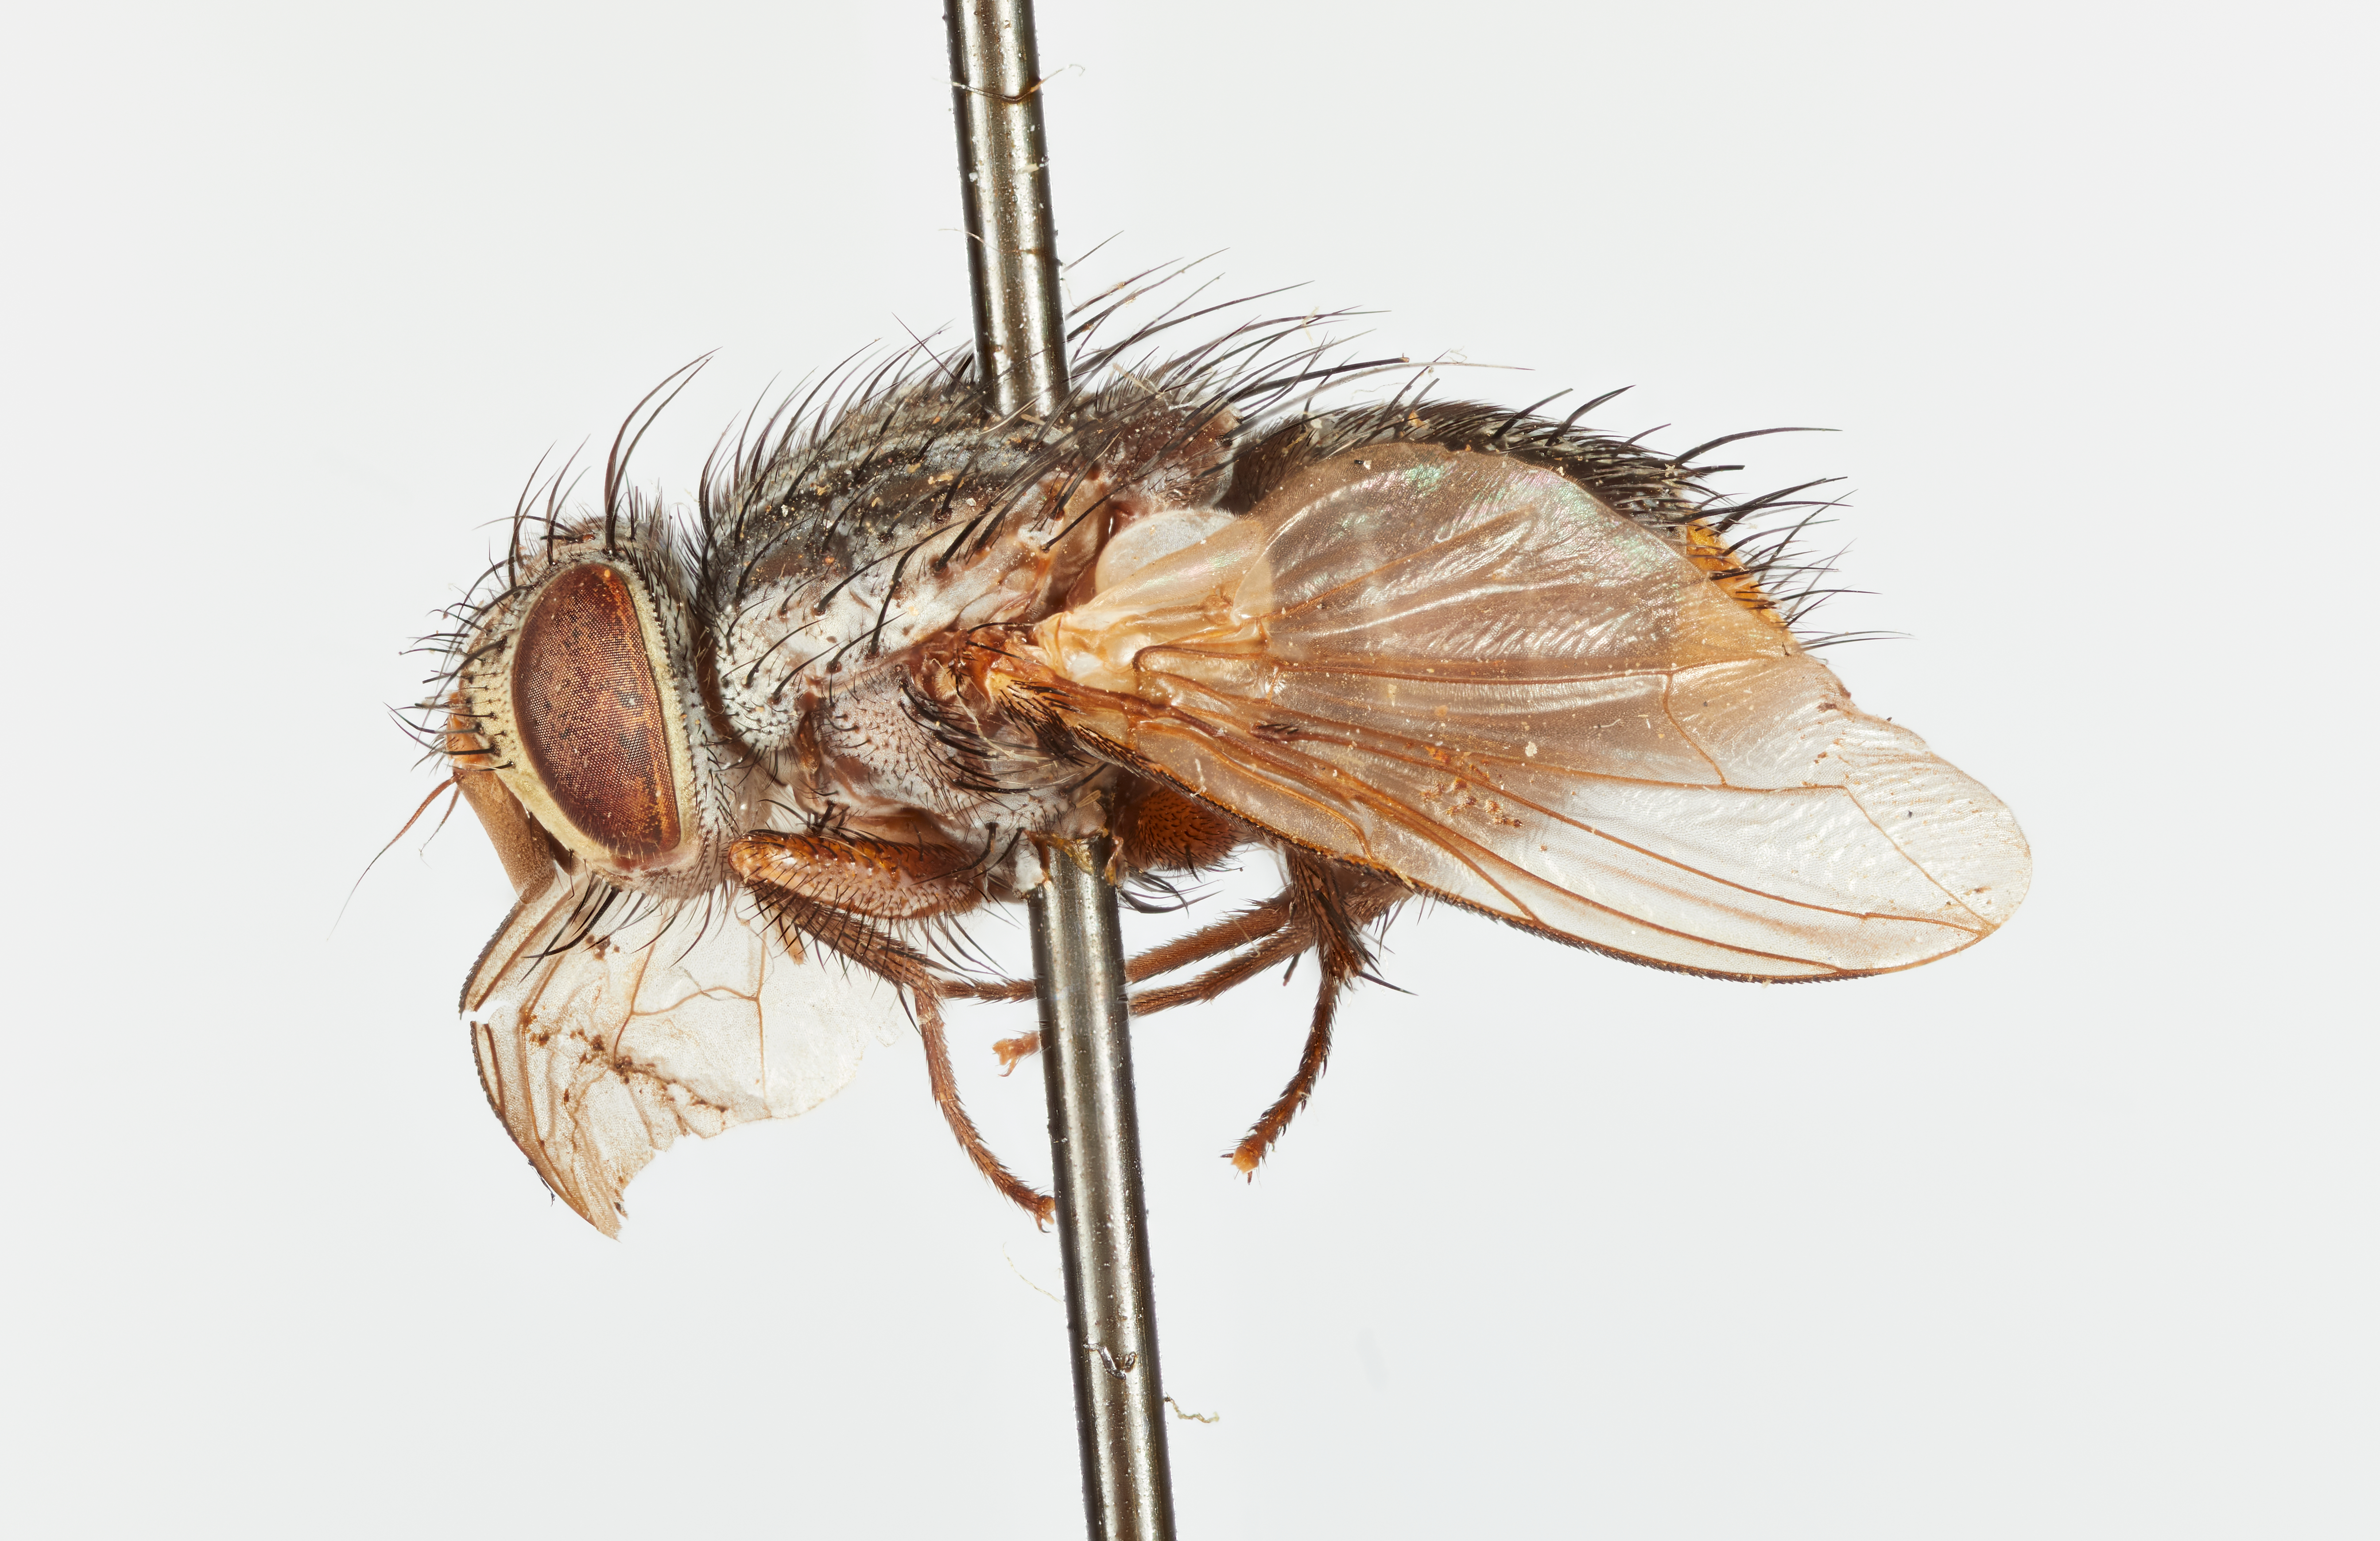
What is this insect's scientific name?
Phorocera signata
